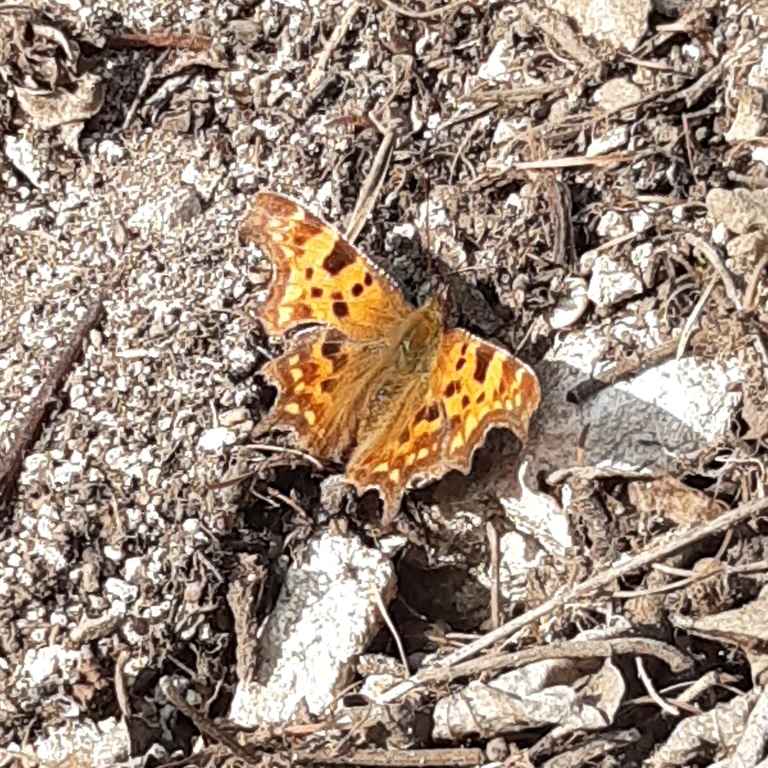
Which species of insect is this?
Polygonia c-album
